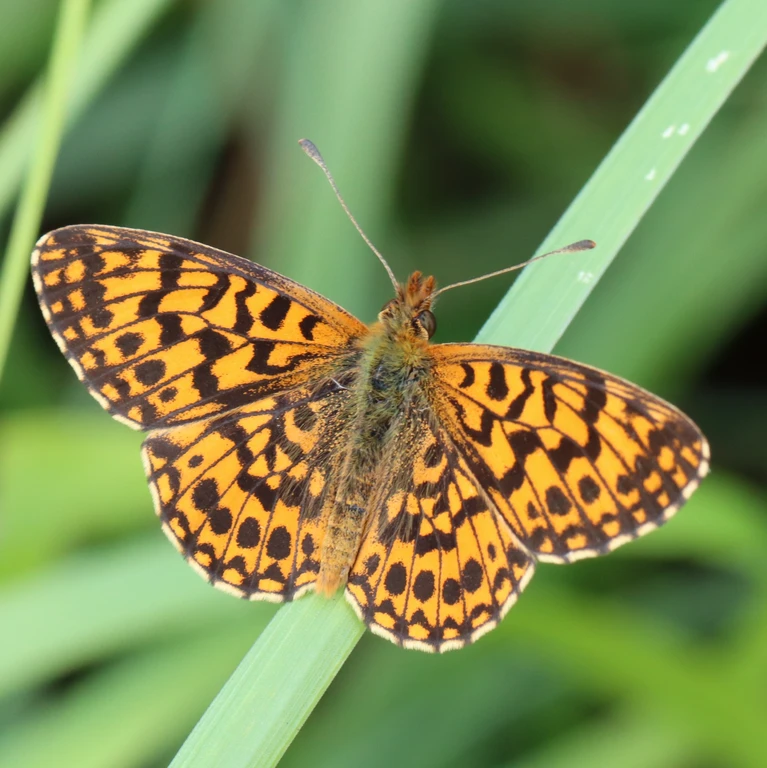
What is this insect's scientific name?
Boloria dia
